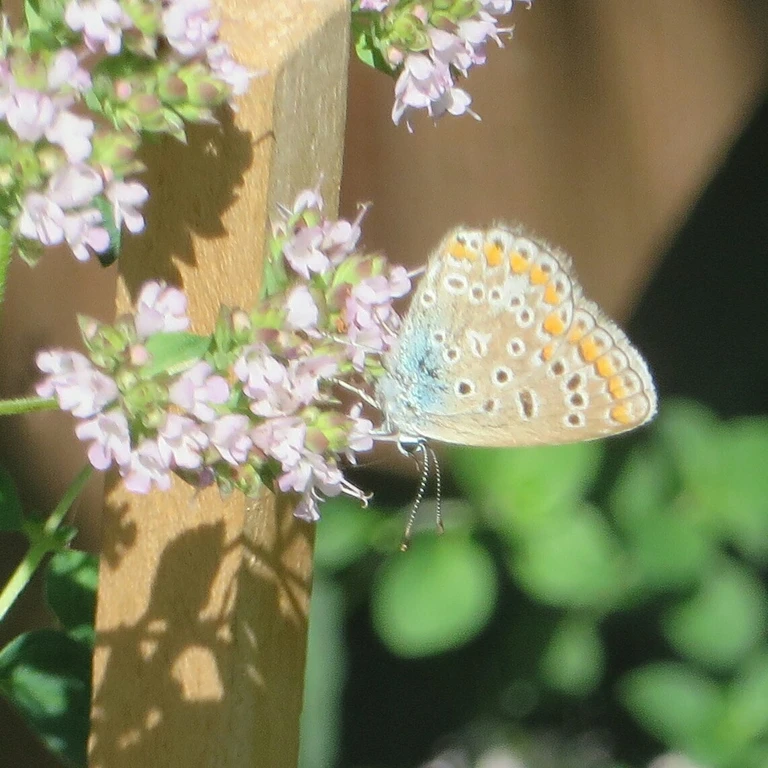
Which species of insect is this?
Polyommatus icarus
